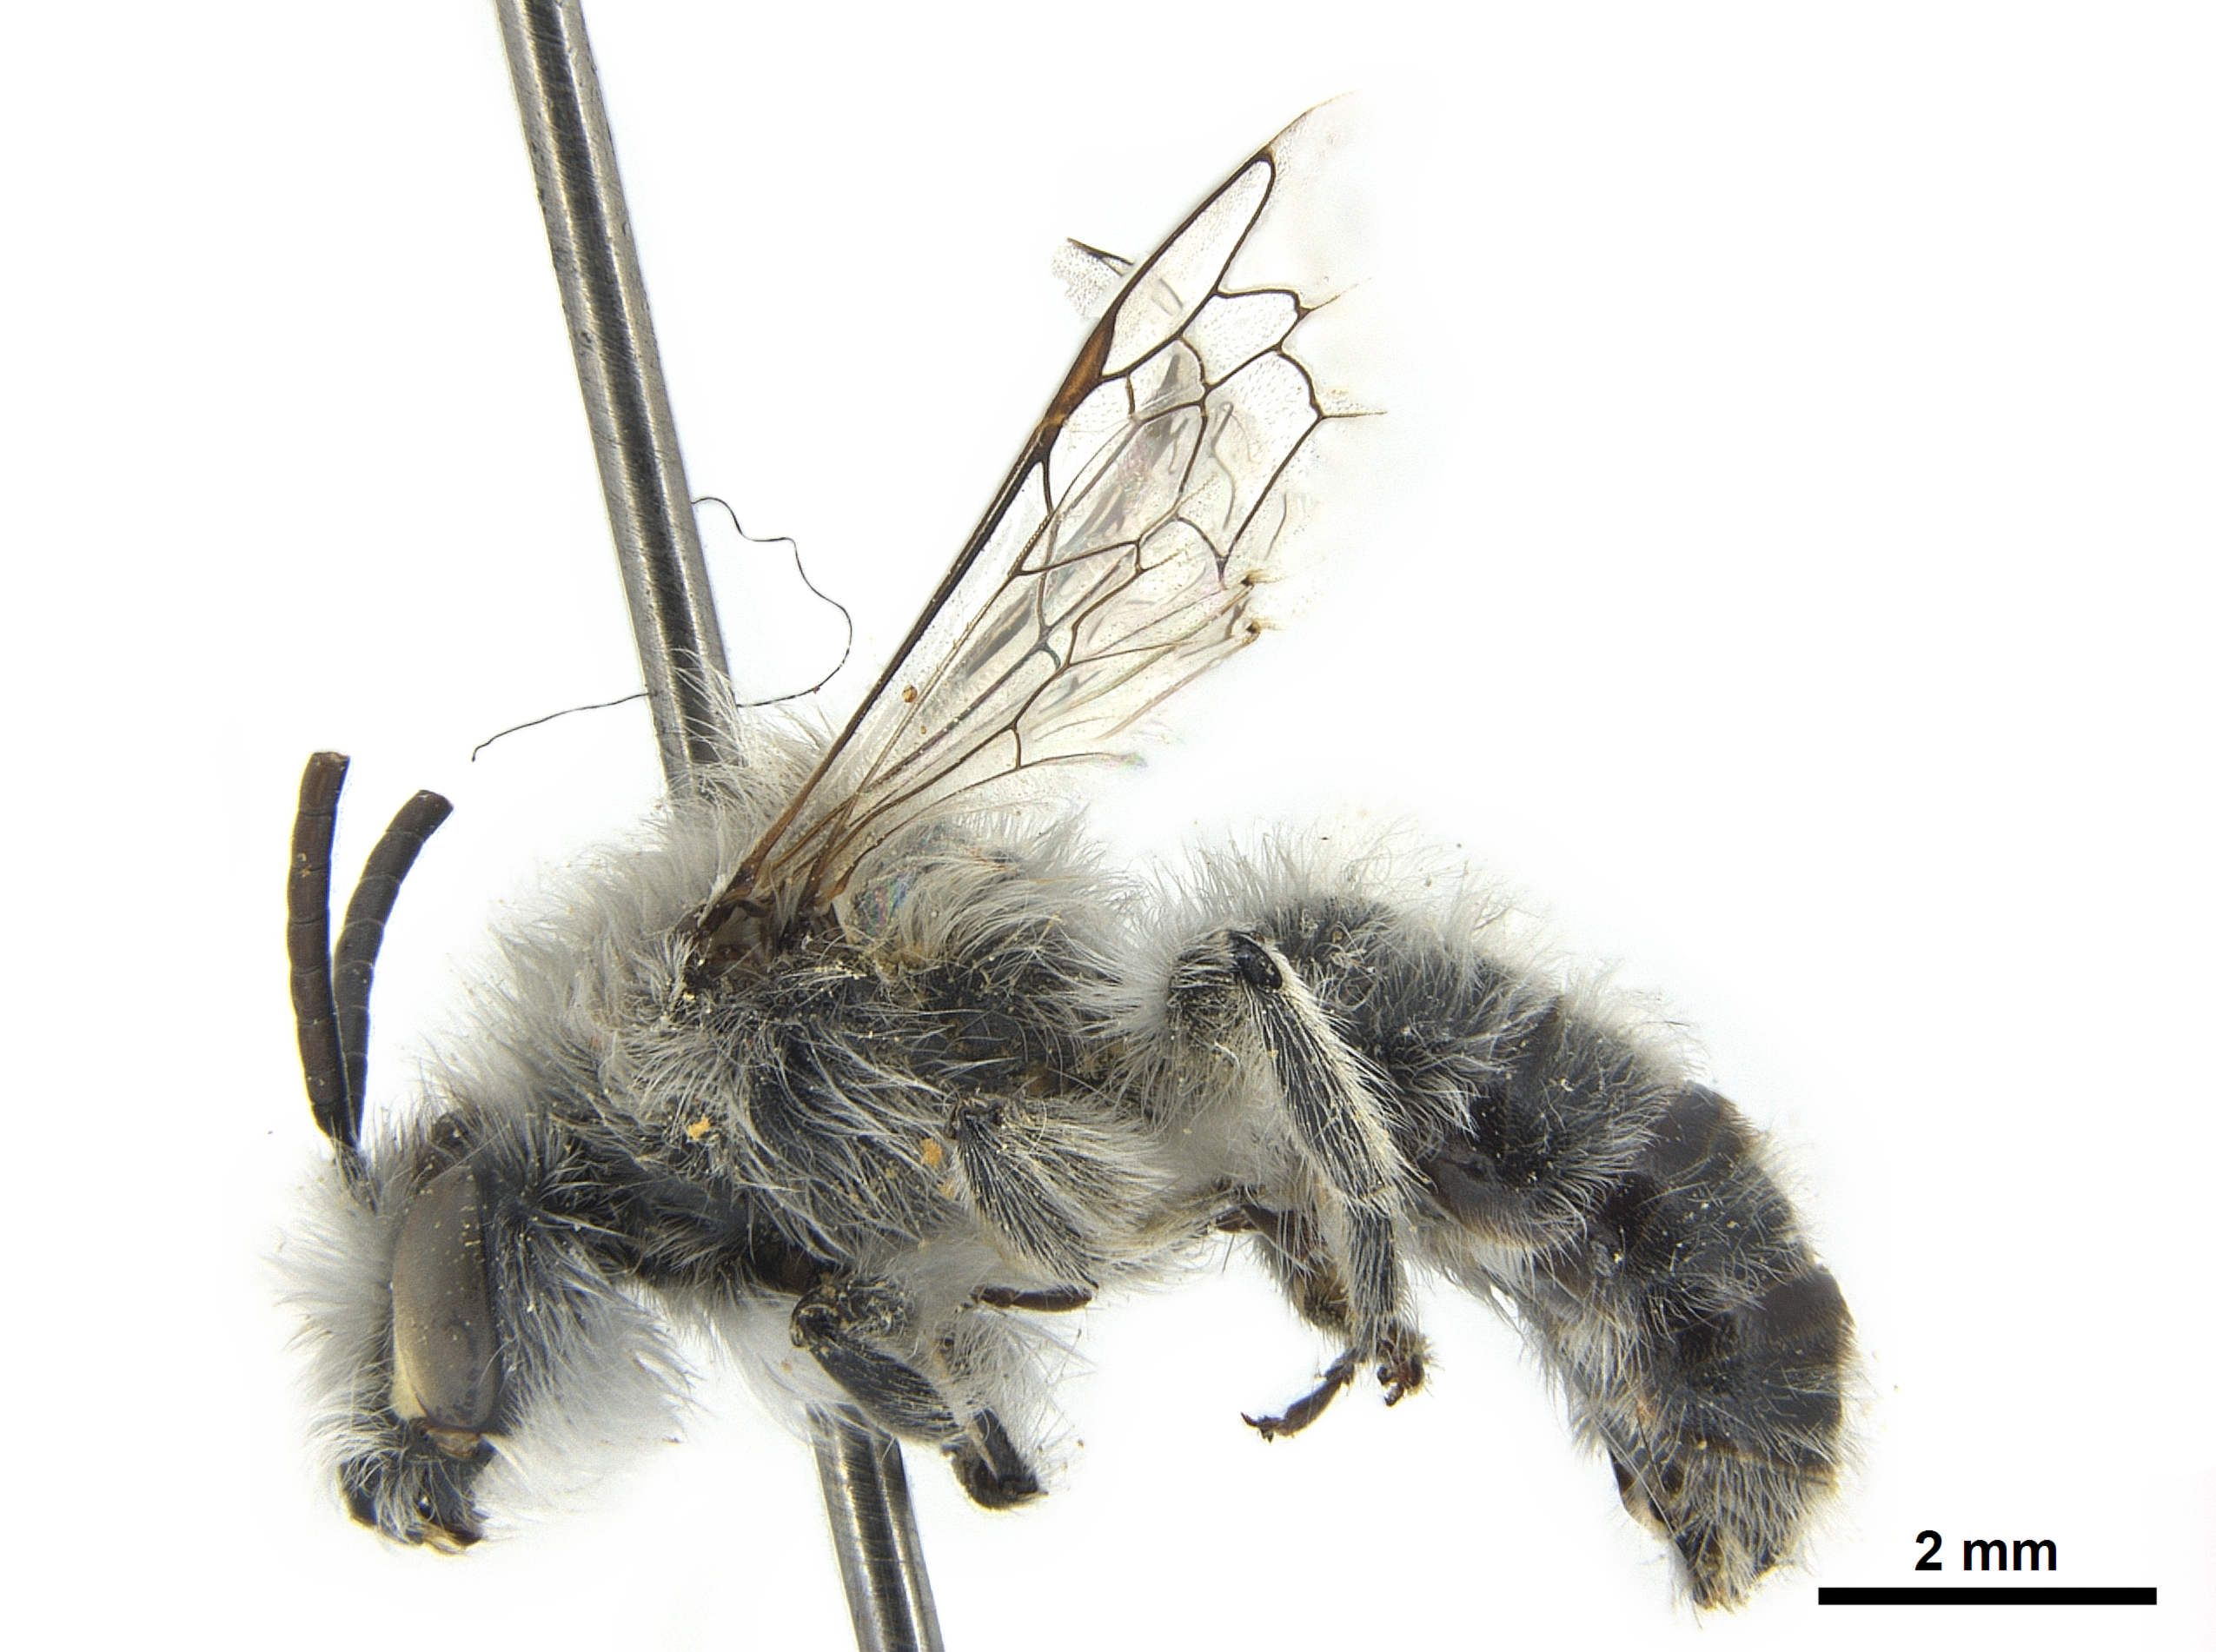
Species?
Ancylandrena larreae
